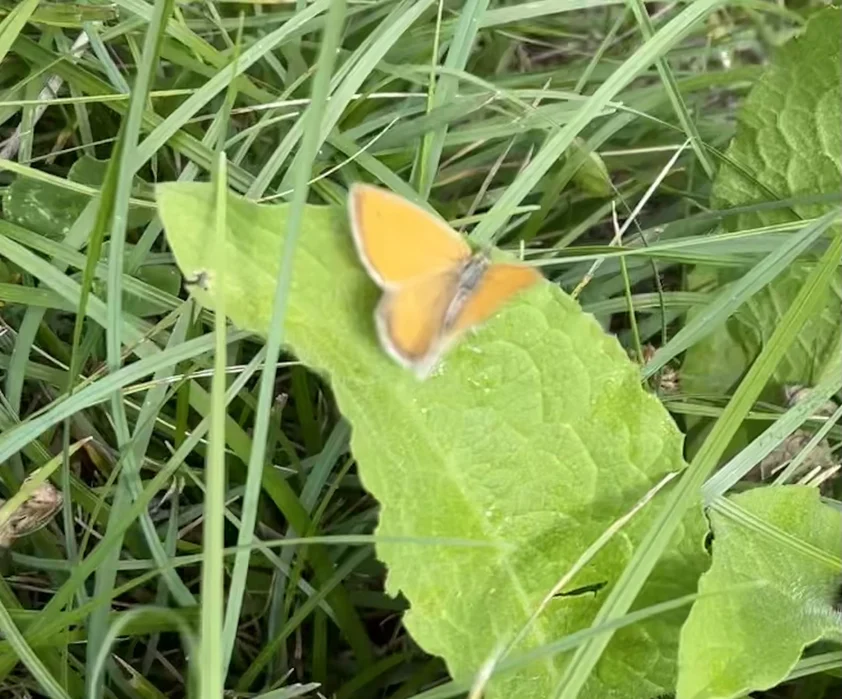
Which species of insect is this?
Coenonympha pamphilus
